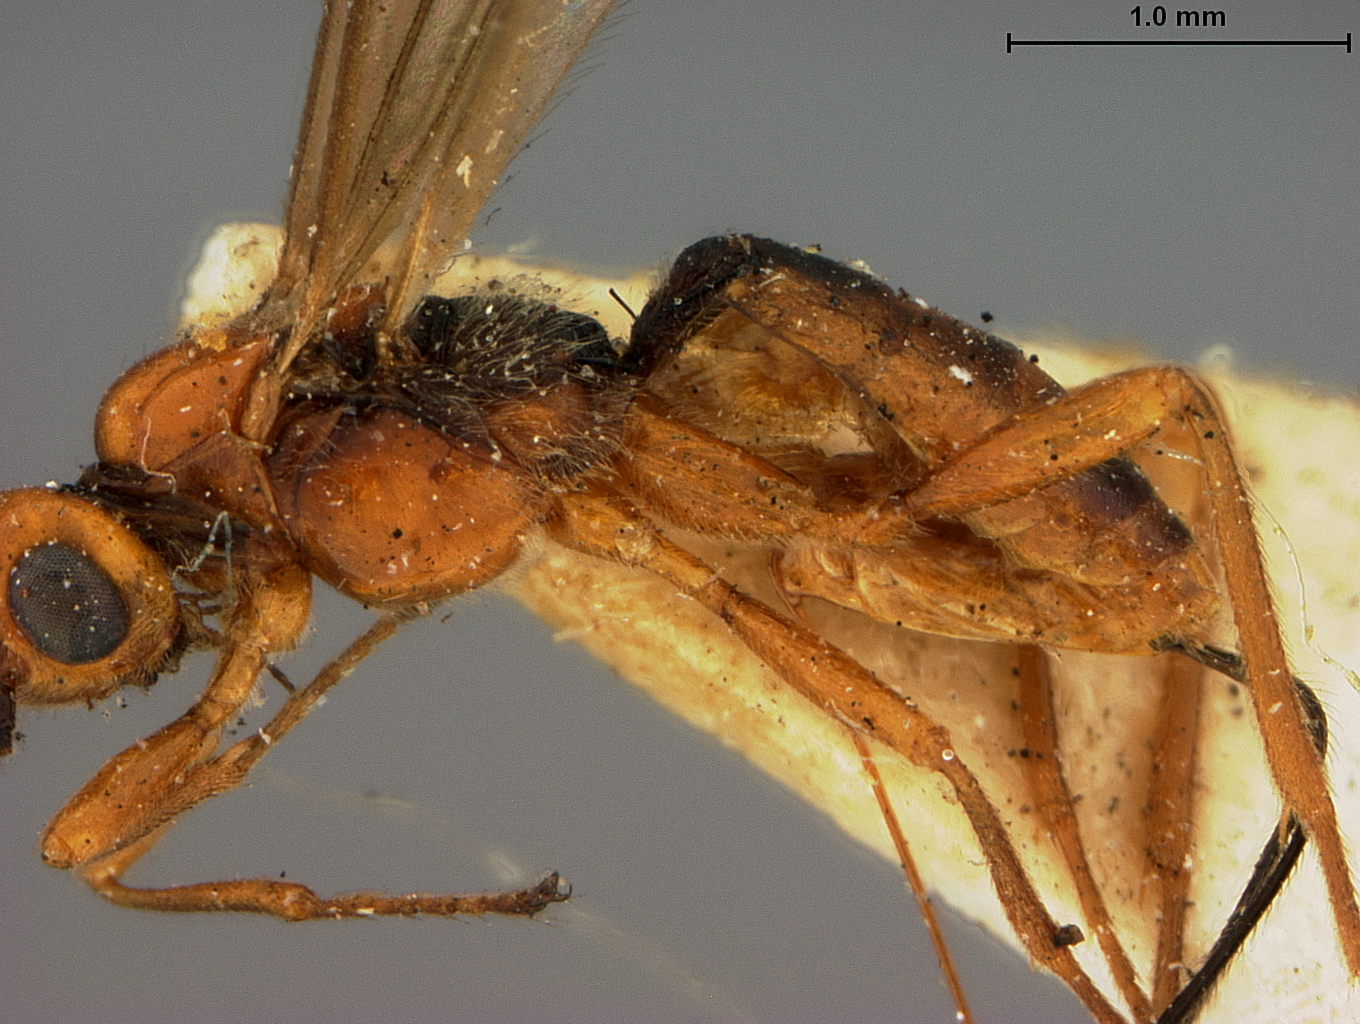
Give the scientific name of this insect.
Bracon atricollis
